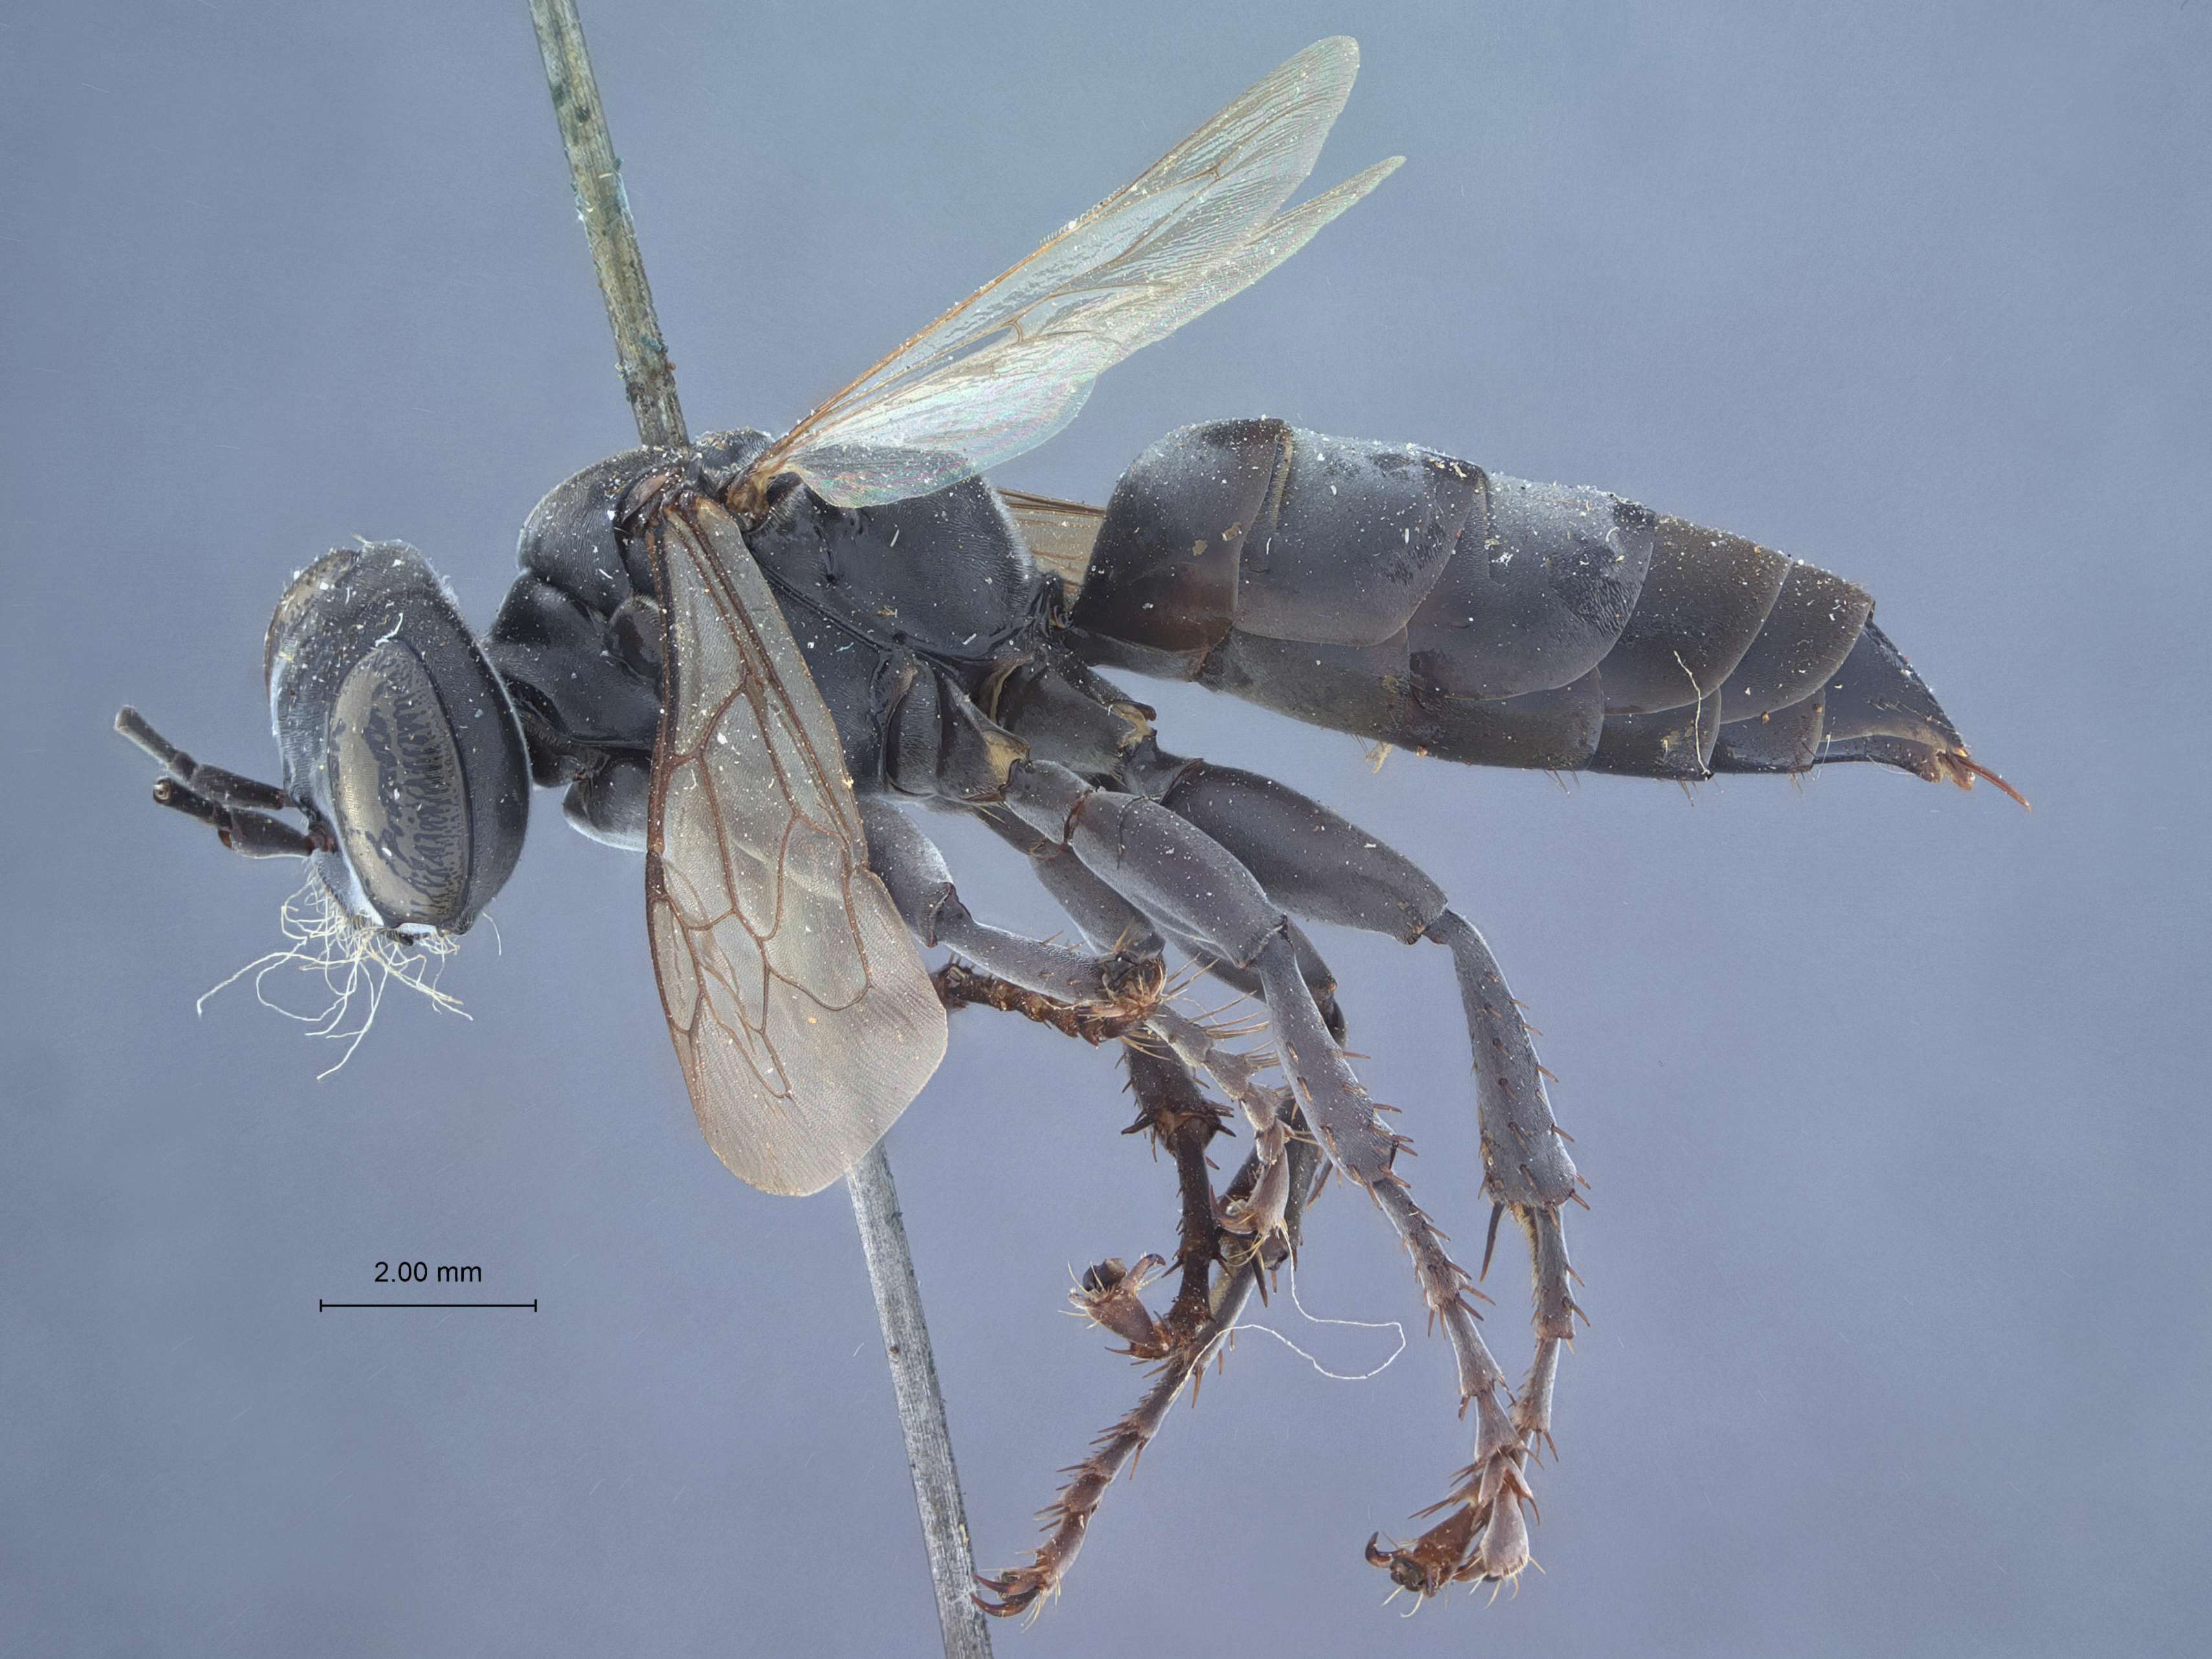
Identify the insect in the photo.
Tachysphex fedorensis
